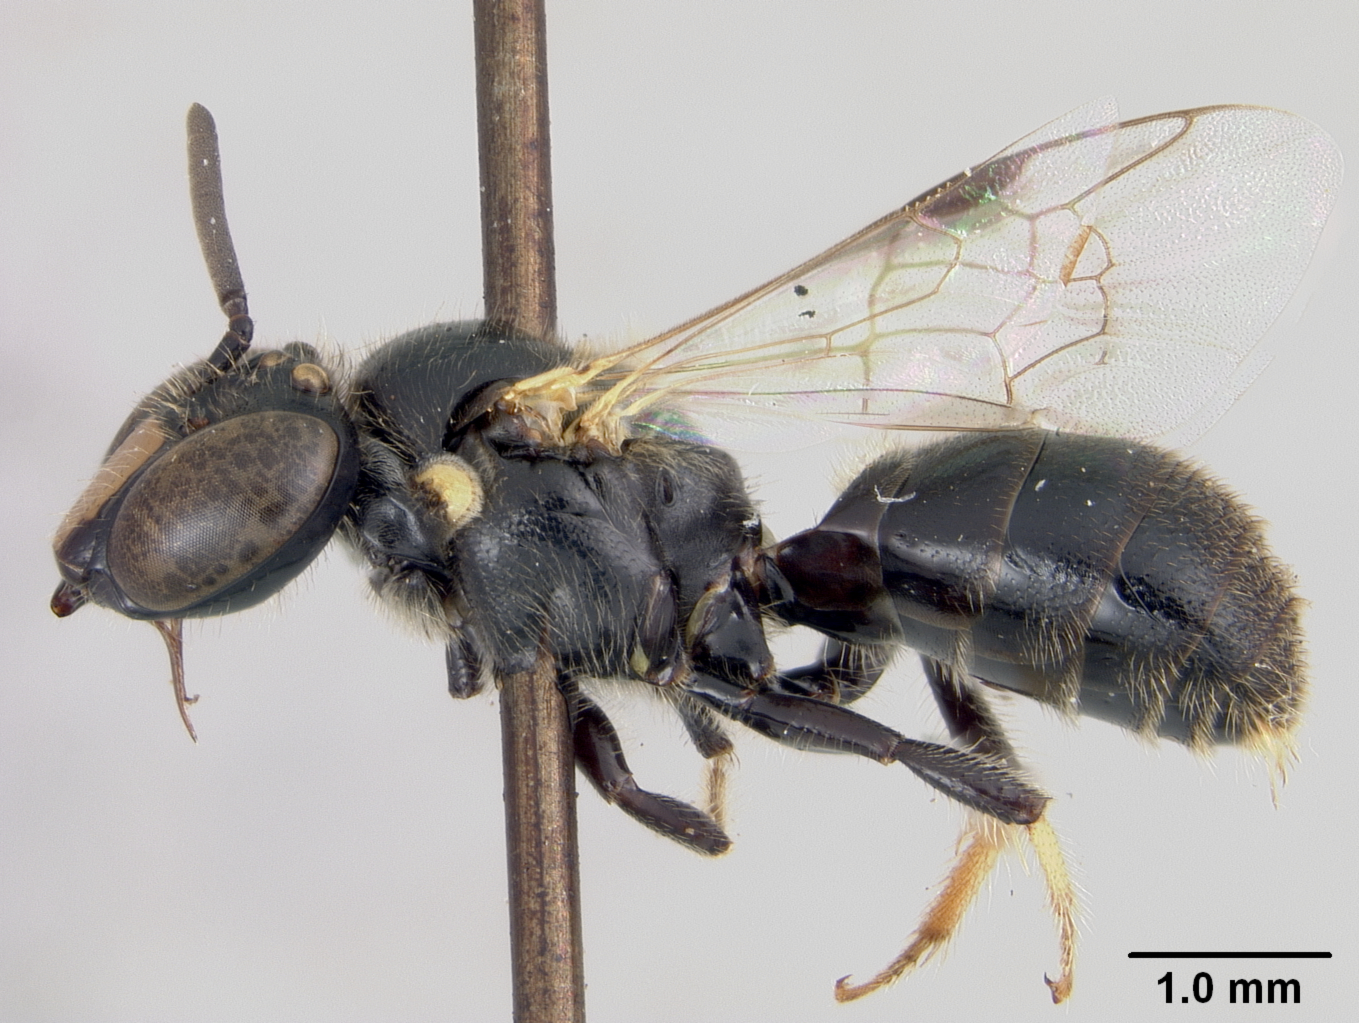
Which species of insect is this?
Allodape plebeia
